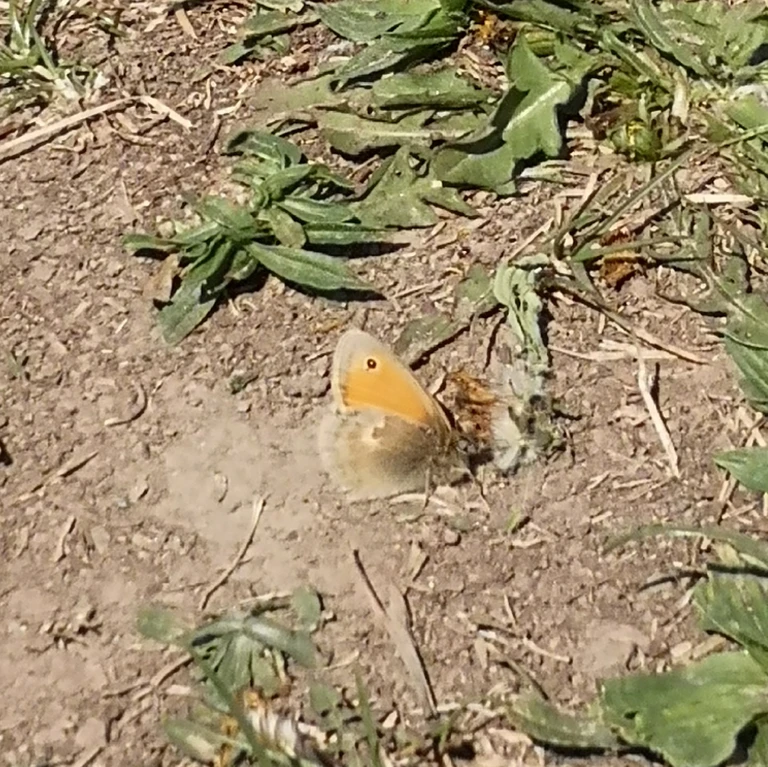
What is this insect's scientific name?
Coenonympha pamphilus
